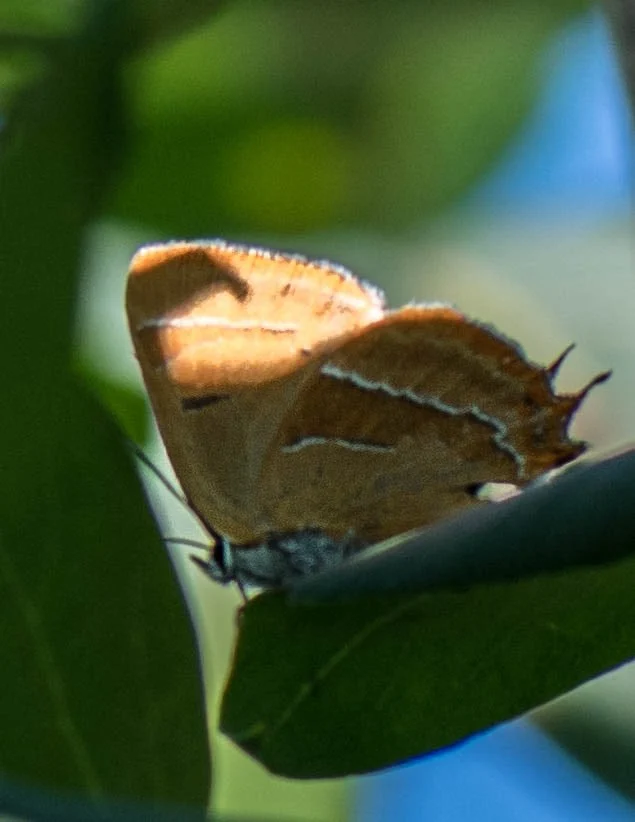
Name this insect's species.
Thecla betulae
